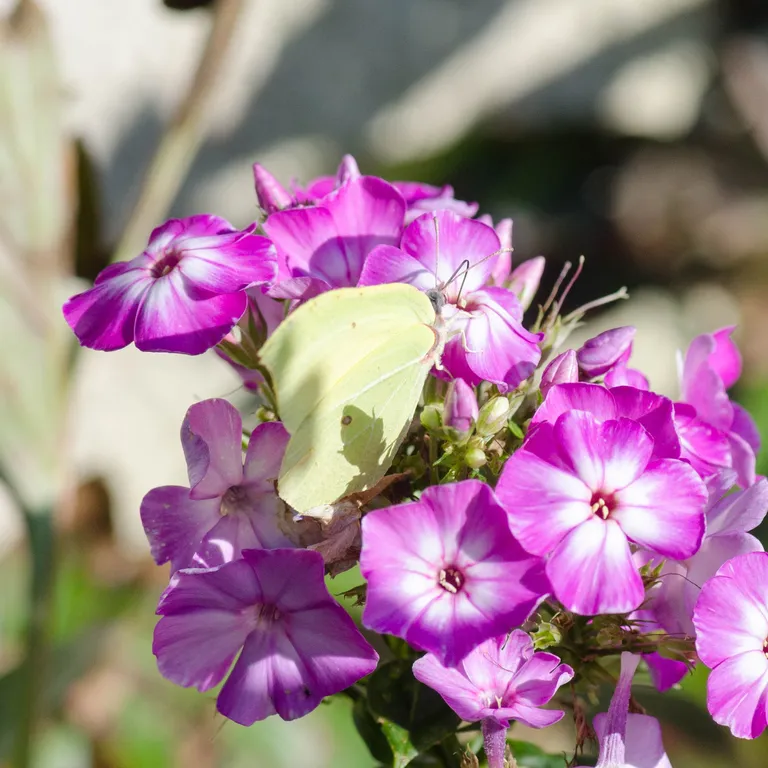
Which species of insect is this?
Gonepteryx rhamni
